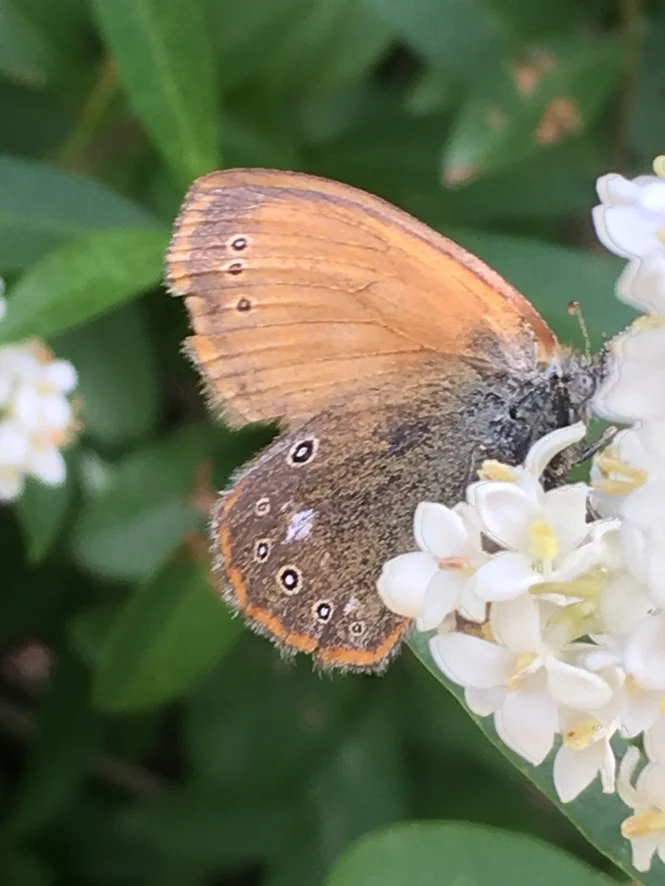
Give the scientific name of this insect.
Coenonympha glycerion (also Coenonympha iphis)
